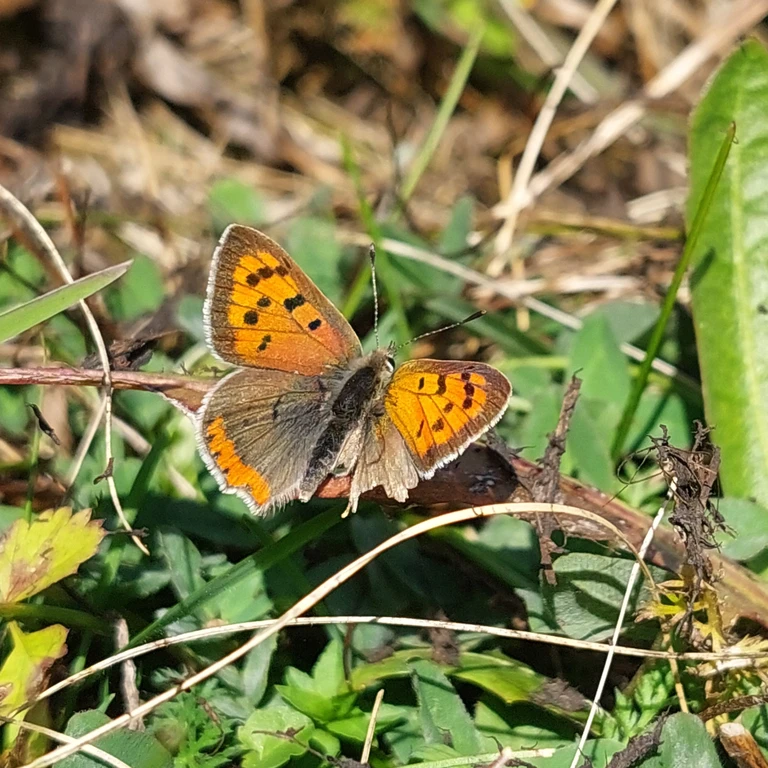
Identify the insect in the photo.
Lycaena phlaeas
